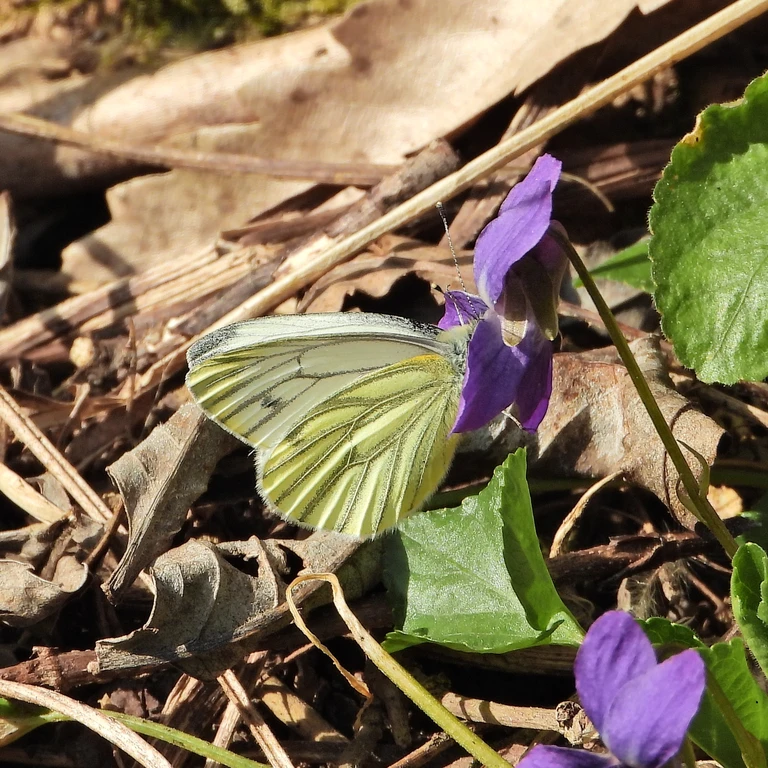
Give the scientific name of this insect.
Pieris napi
